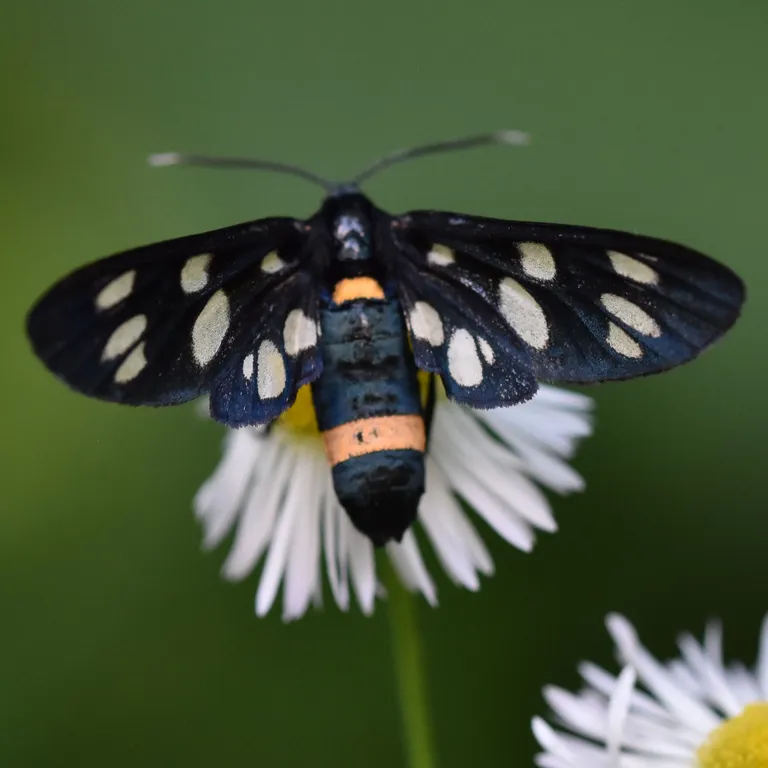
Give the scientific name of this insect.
Amata phegea
